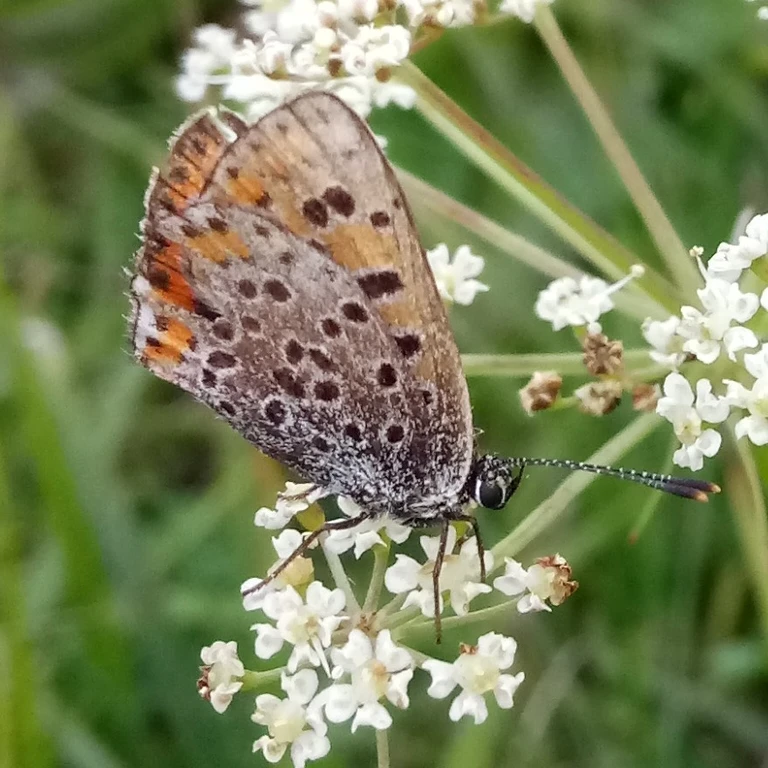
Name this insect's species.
Lycaena tityrus (also Loweia tityrus)
